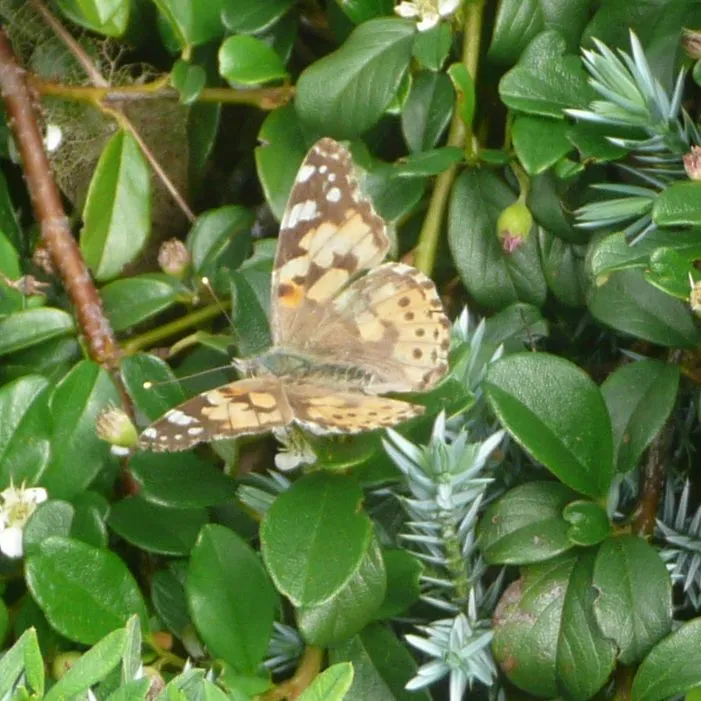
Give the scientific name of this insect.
Vanessa cardui
